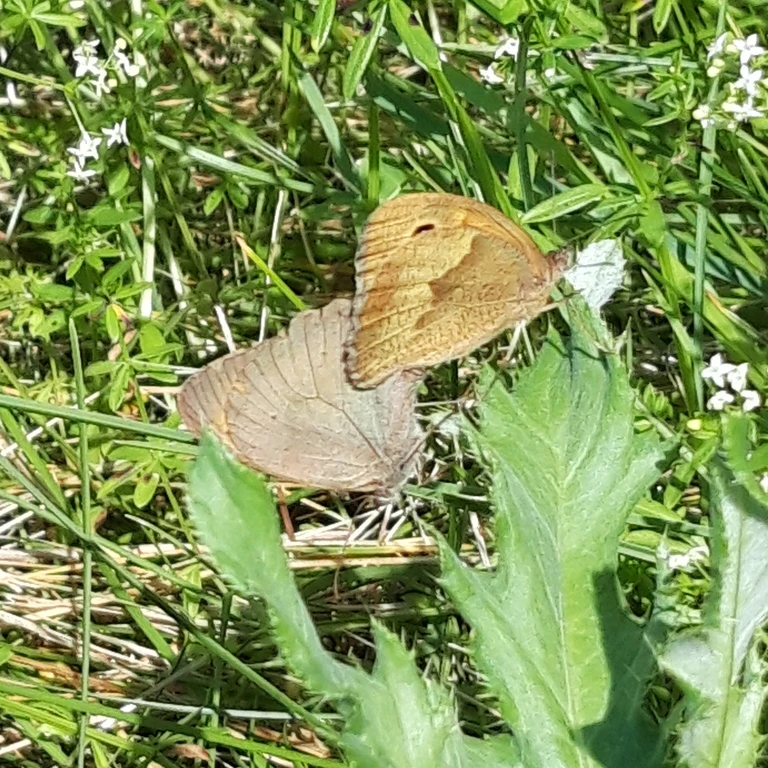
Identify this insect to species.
Maniola jurtina
